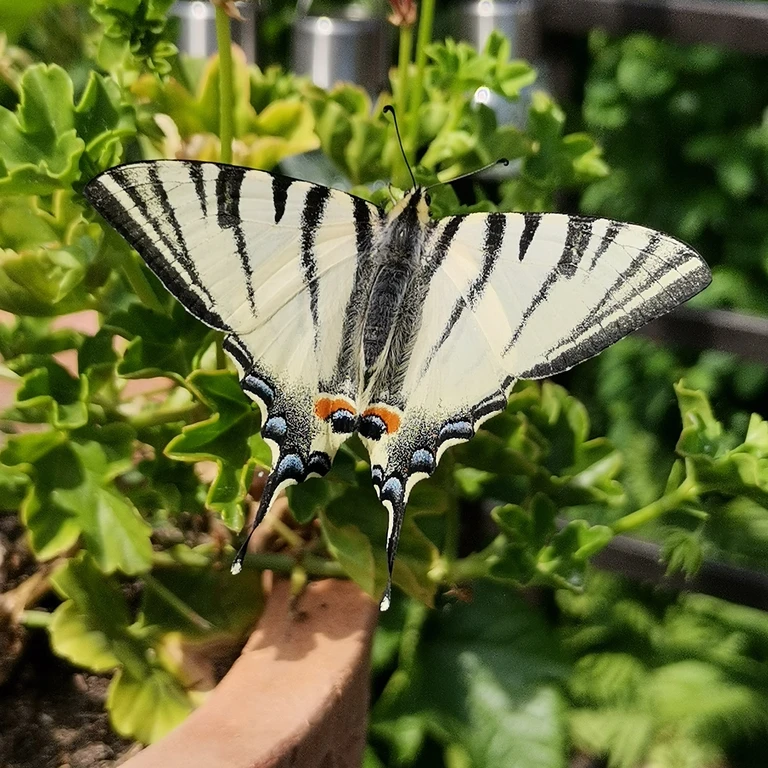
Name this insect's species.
Iphiclides podalirius
